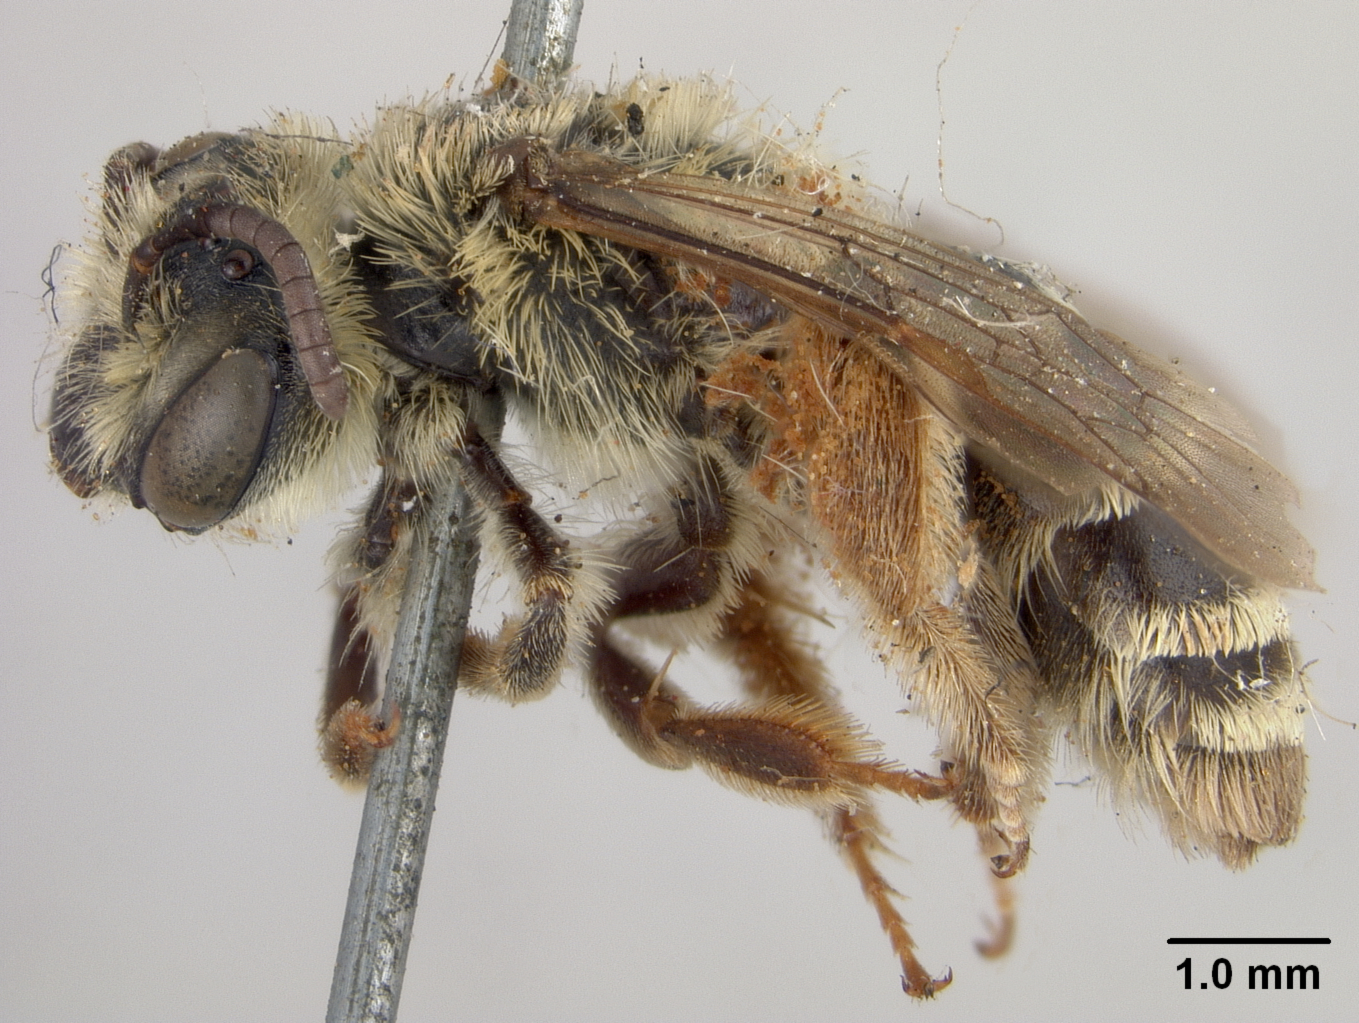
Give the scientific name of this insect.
Andrena scutellinitens
